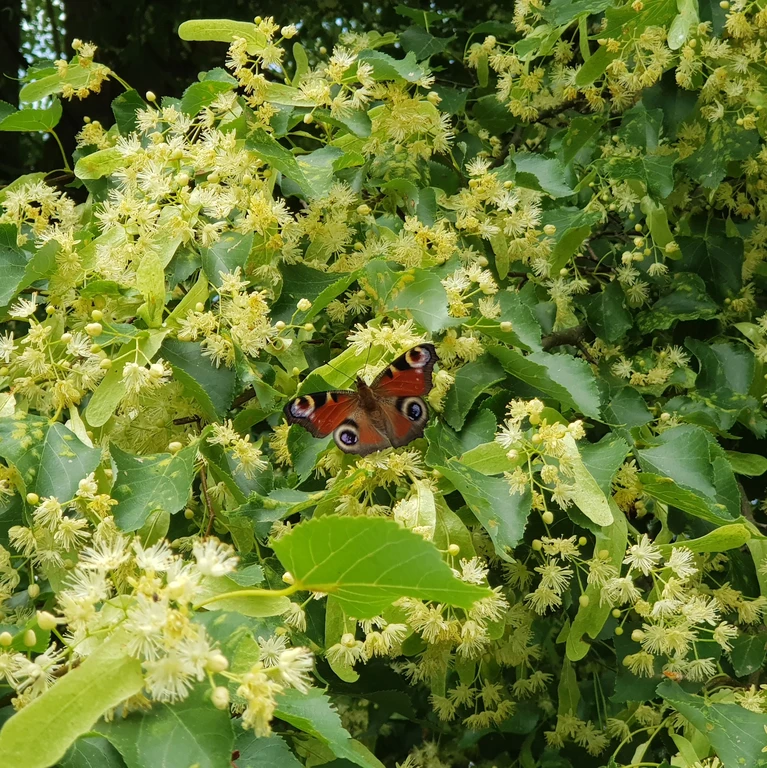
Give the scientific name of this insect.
Aglais io
